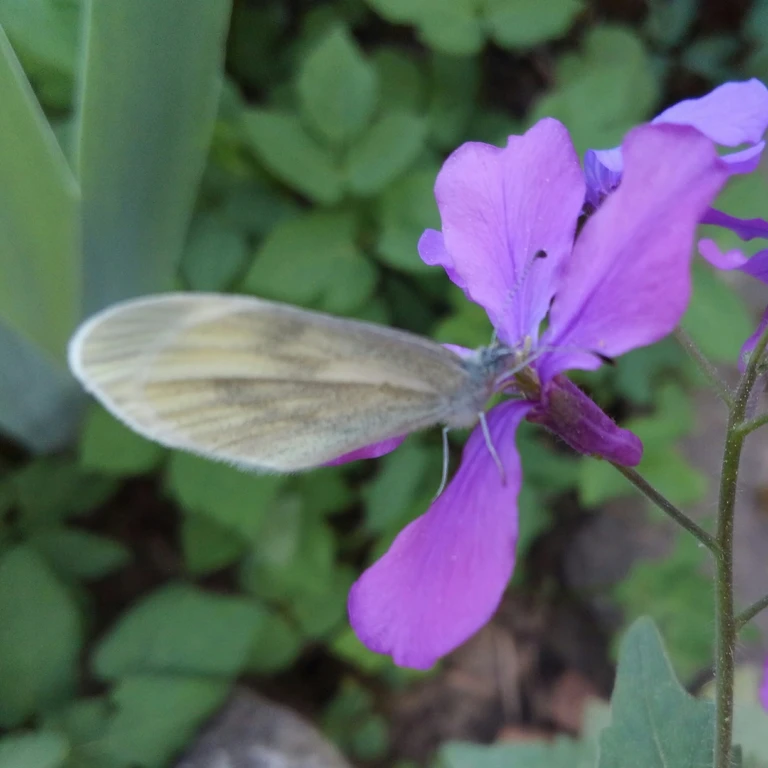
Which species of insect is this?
Leptidea sinapis/juvernica
